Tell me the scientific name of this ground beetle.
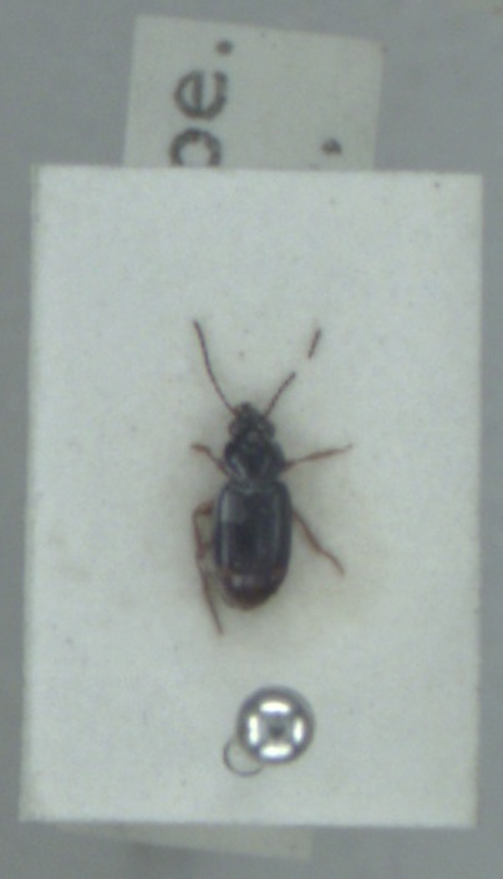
Bembidion guttula
